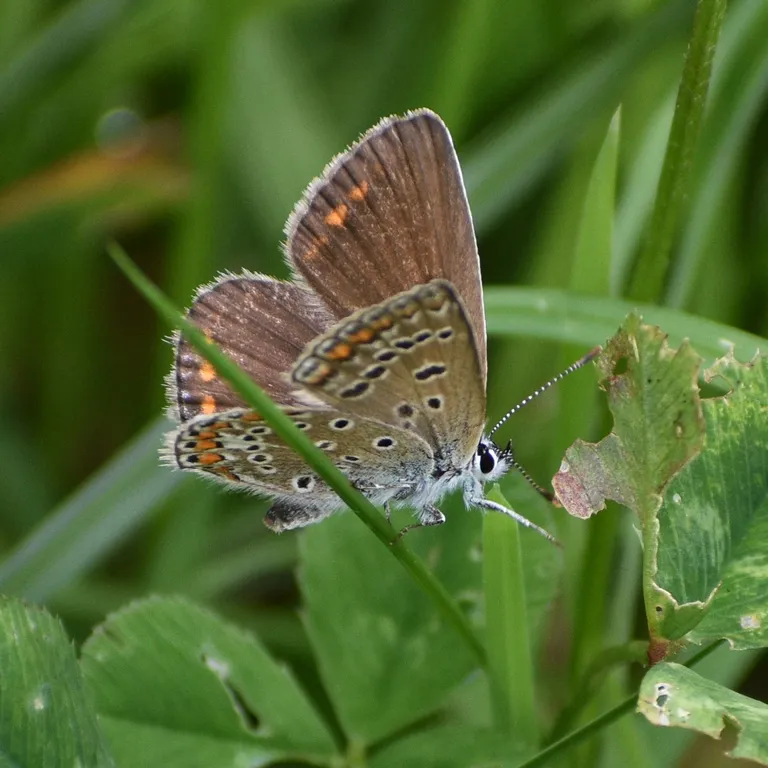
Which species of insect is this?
Polyommatus icarus
